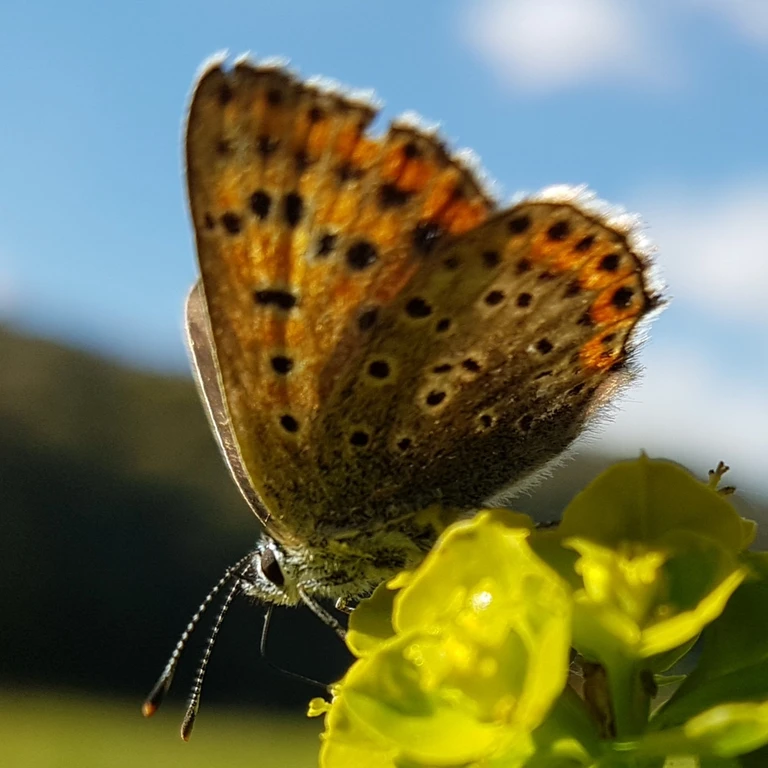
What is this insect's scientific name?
Lycaena tityrus (also Loweia tityrus)
